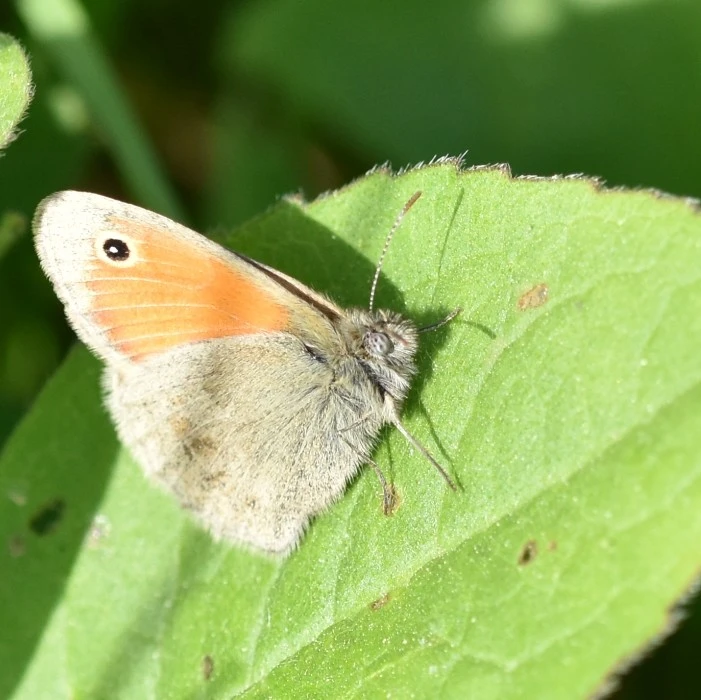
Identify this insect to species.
Coenonympha pamphilus
